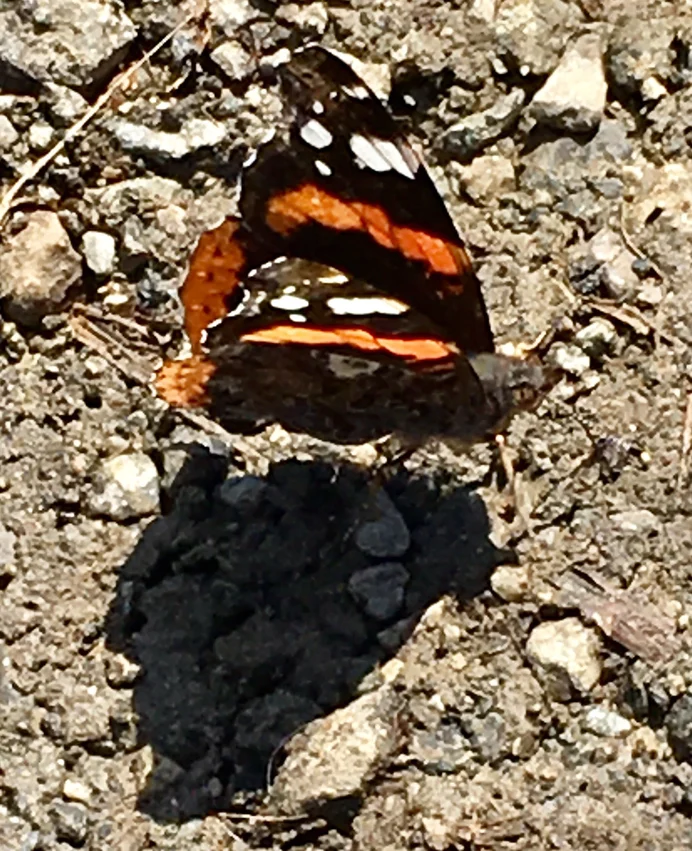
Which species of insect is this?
Vanessa atalanta
